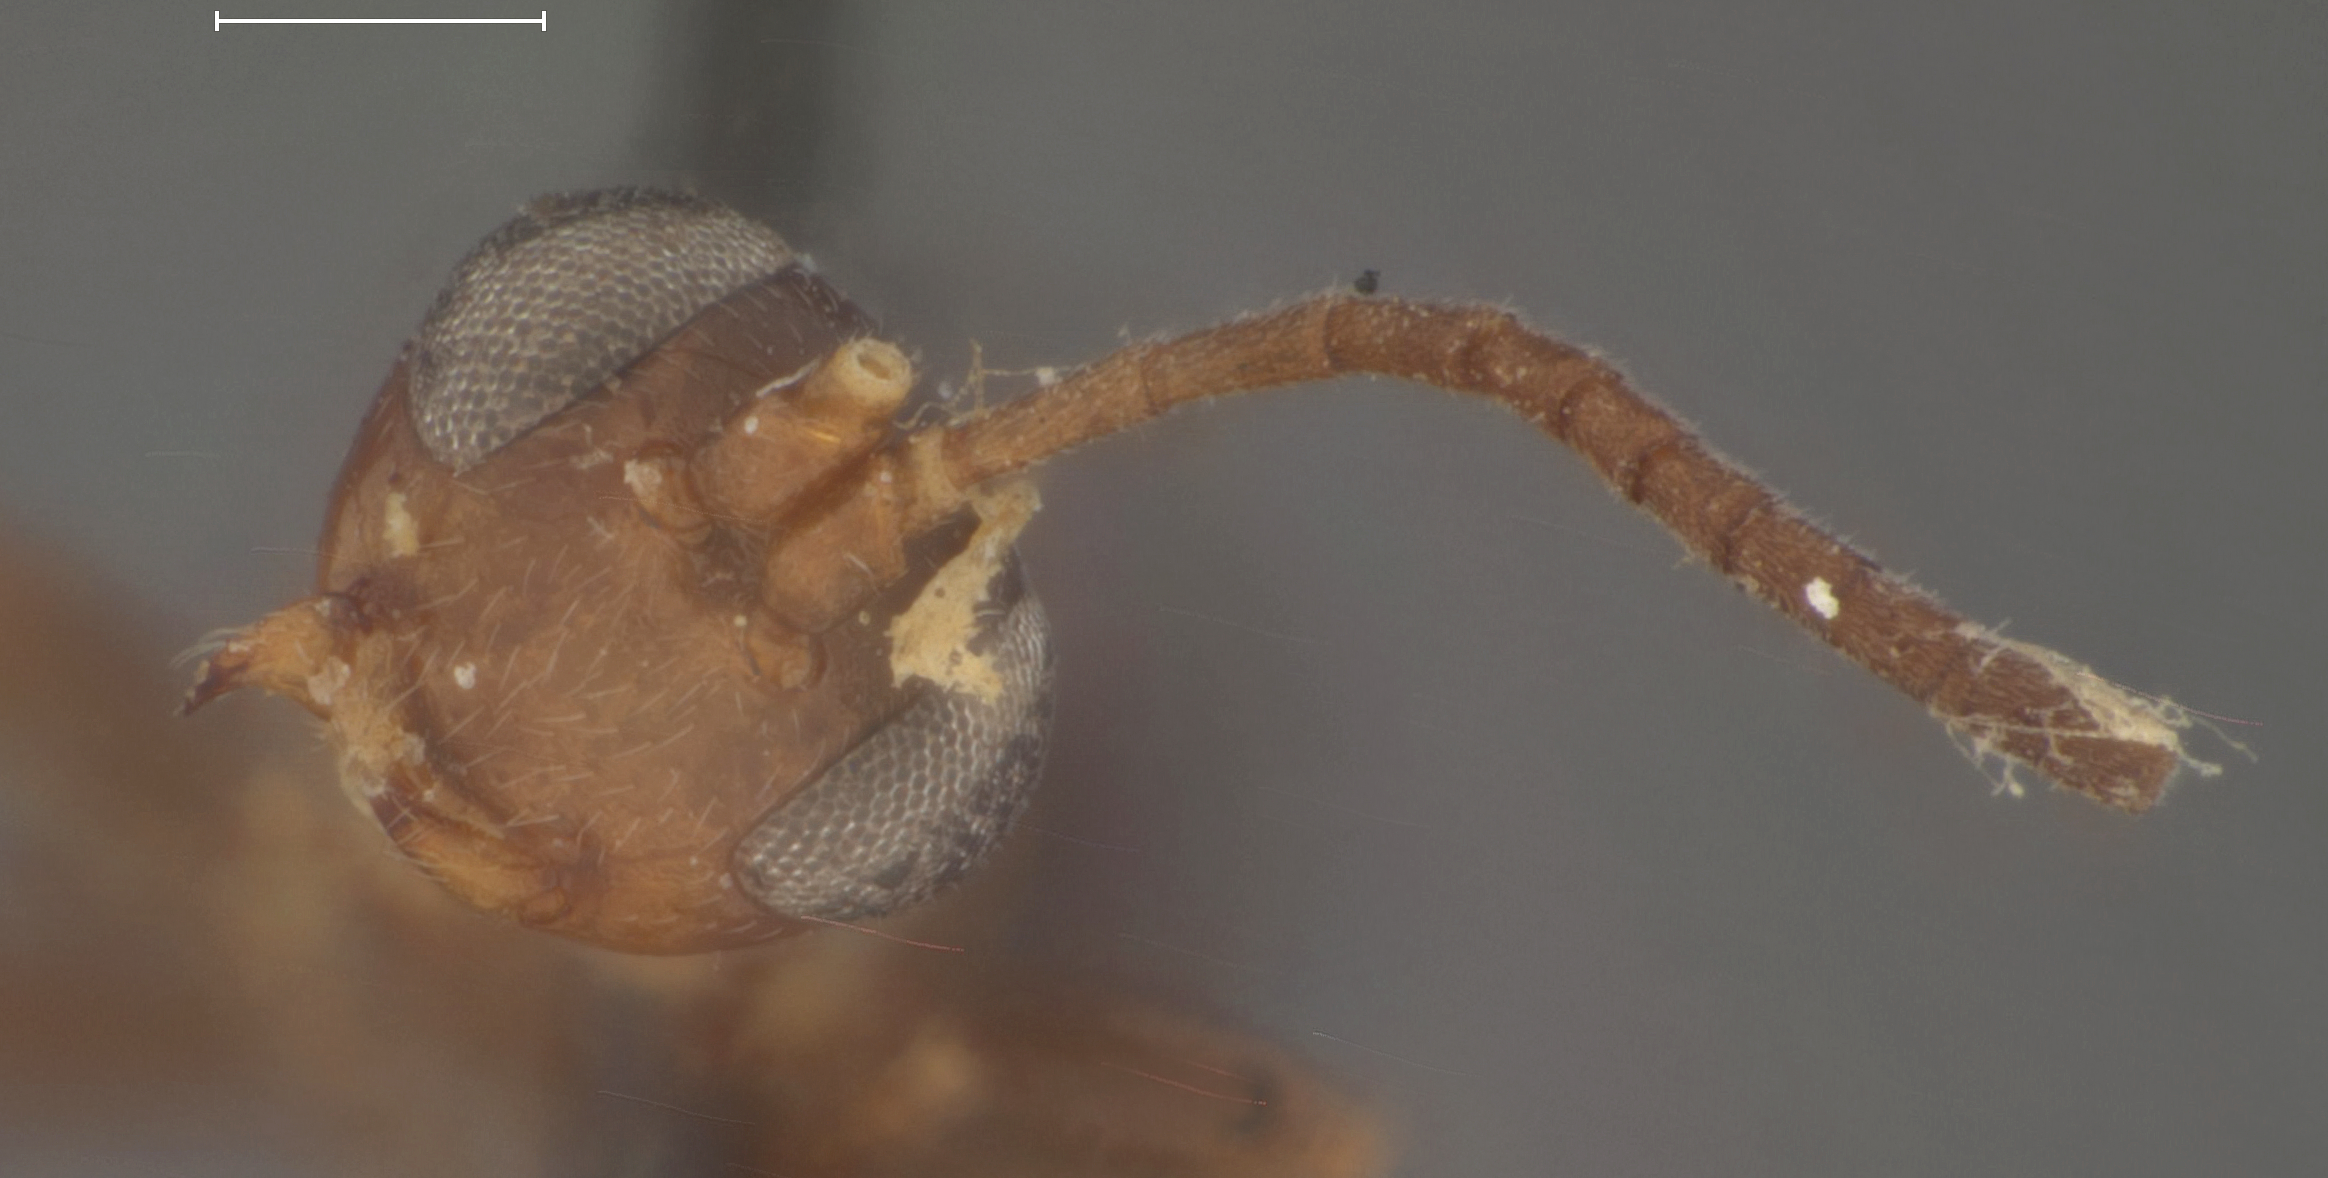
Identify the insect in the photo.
Pezomachus californicus
